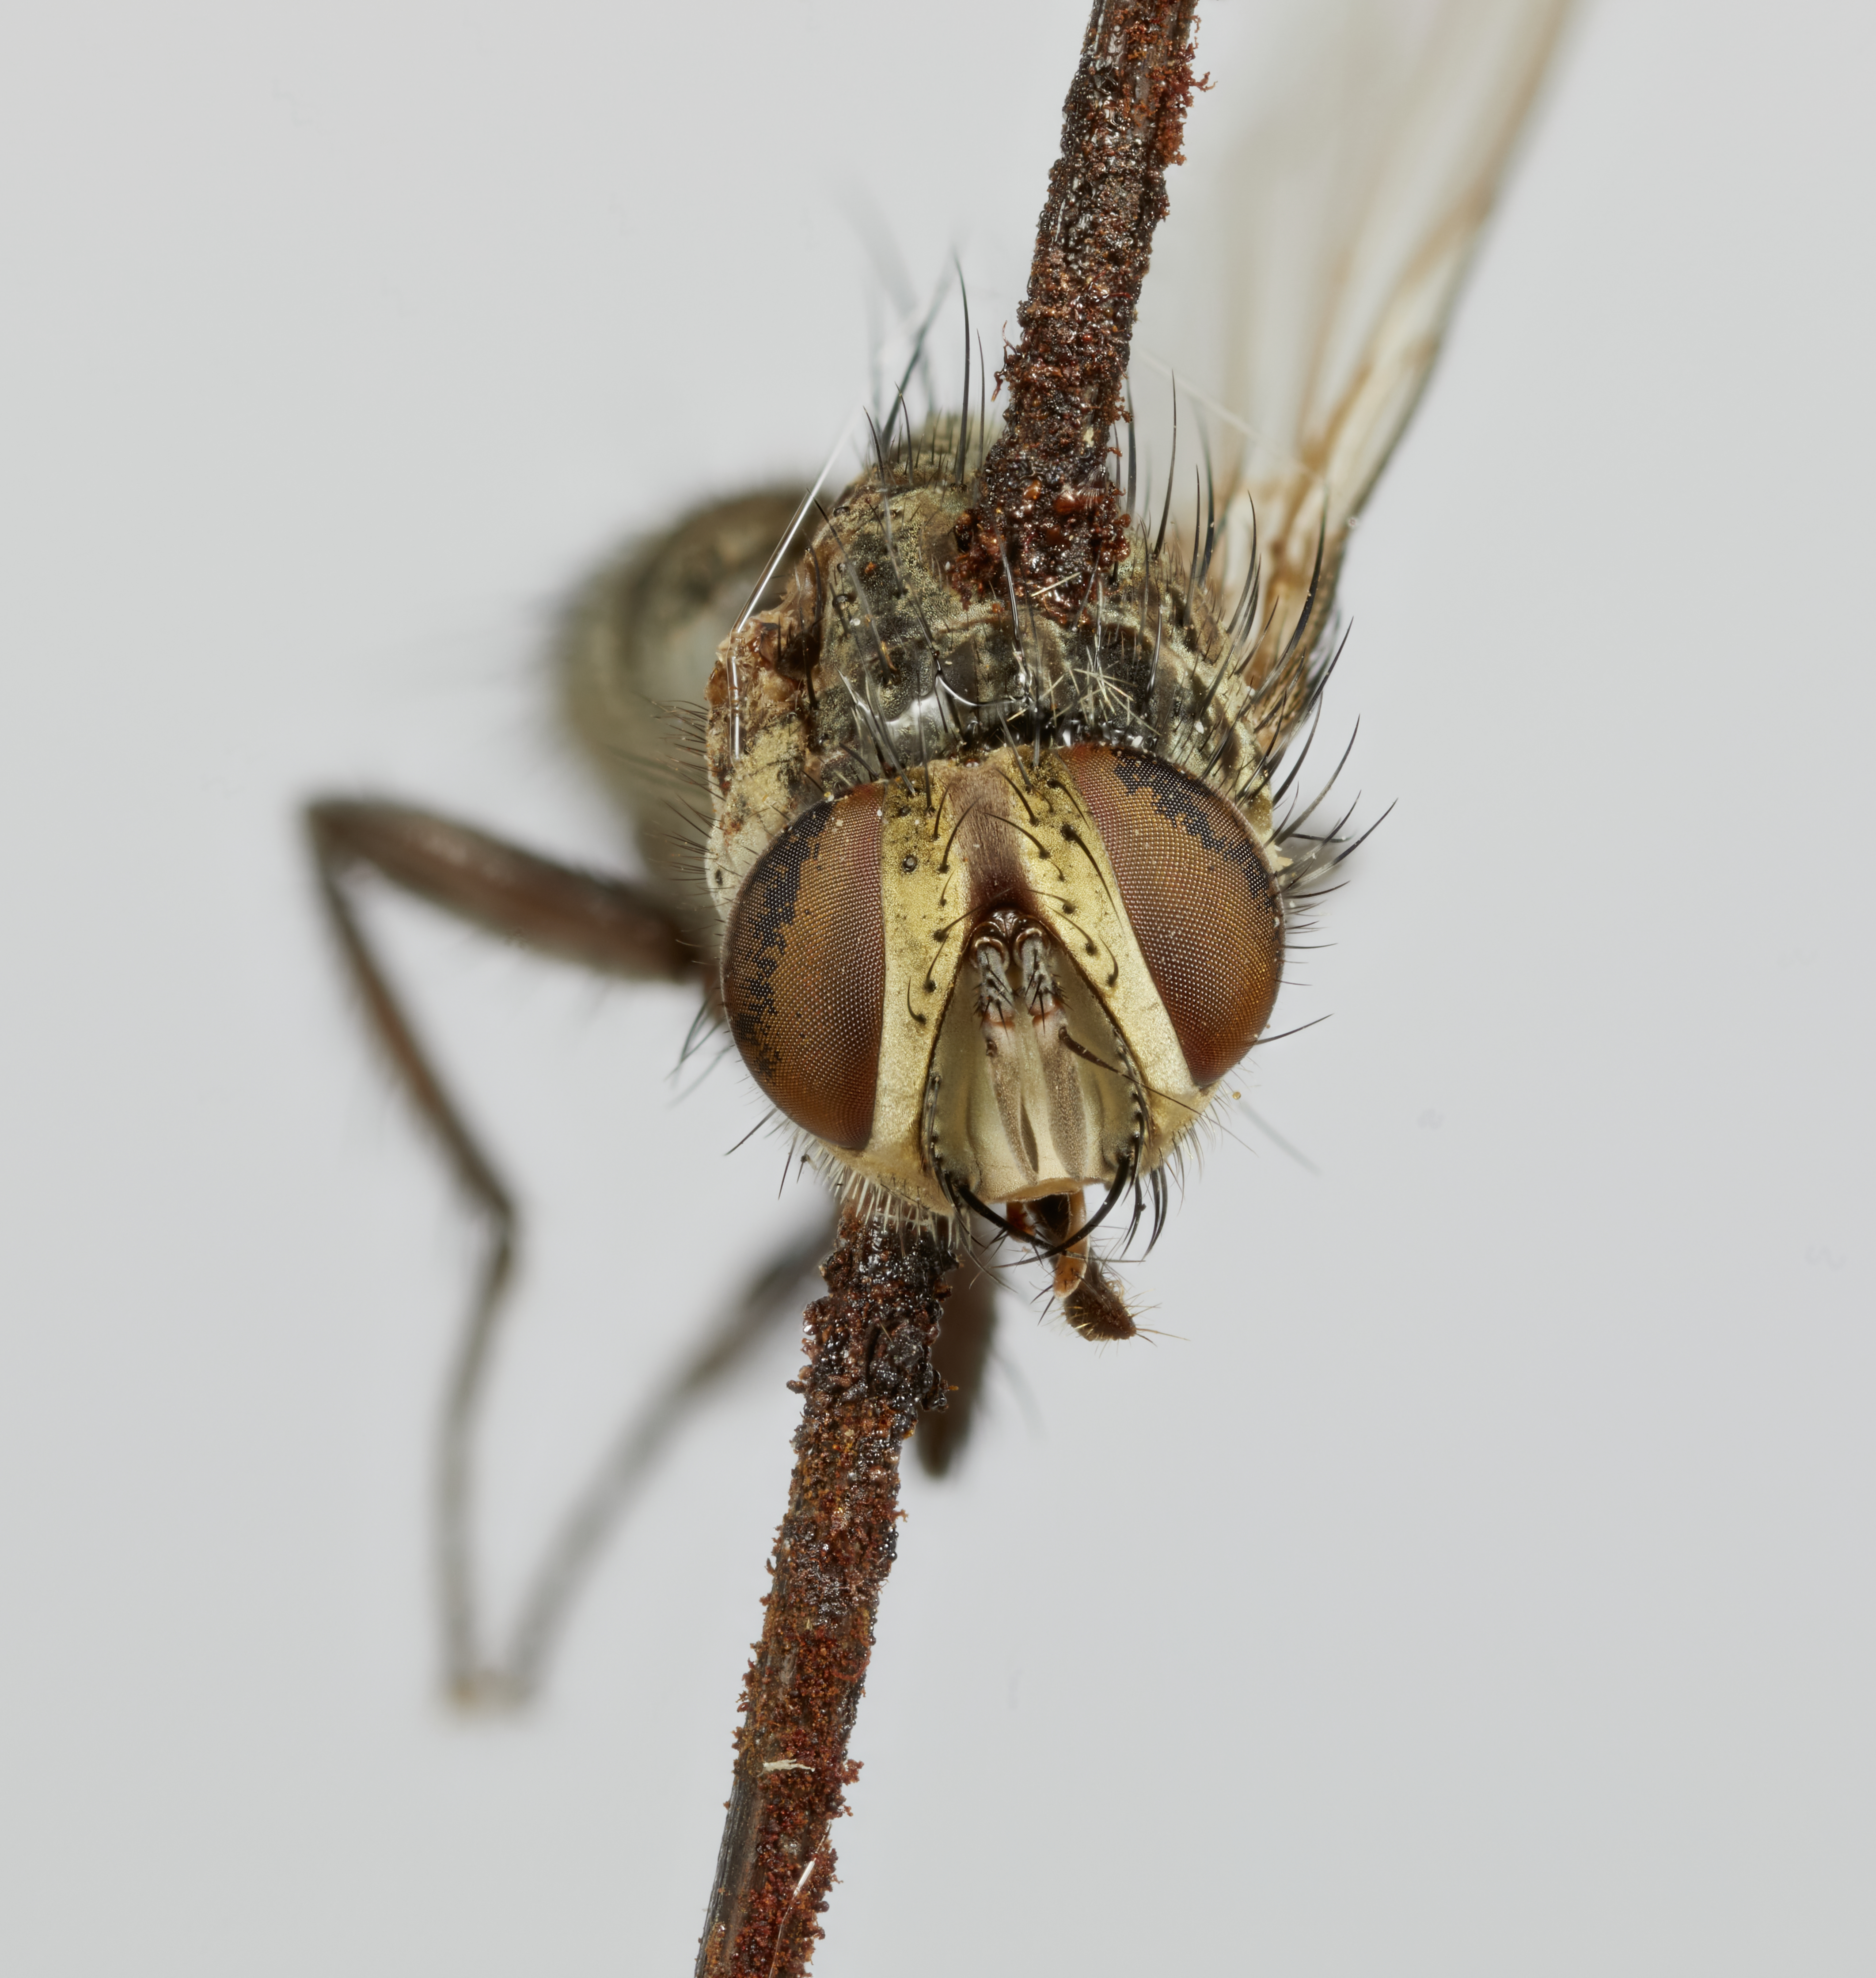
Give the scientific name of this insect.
Eucelatoria montana
